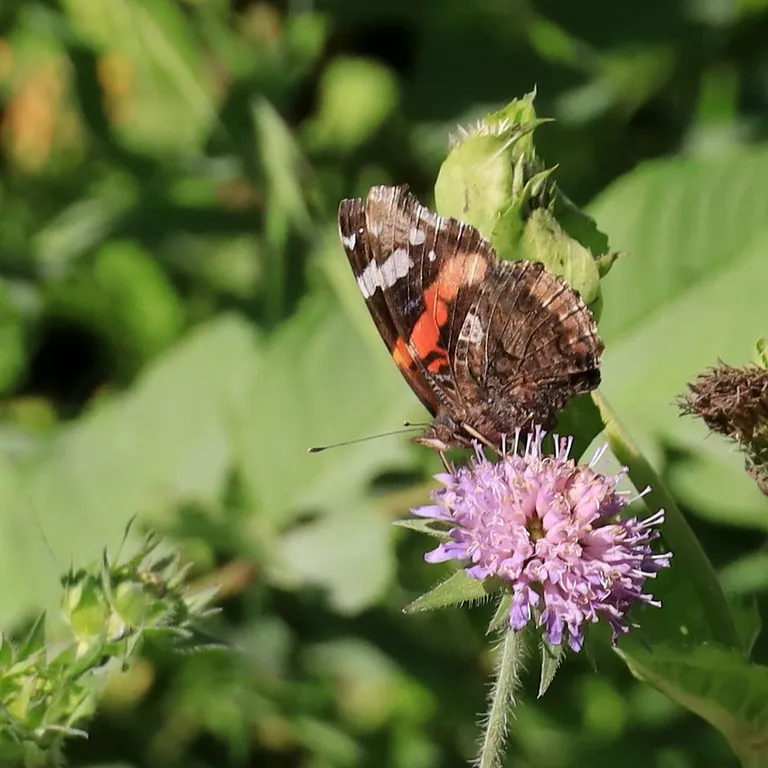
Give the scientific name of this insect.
Vanessa atalanta
